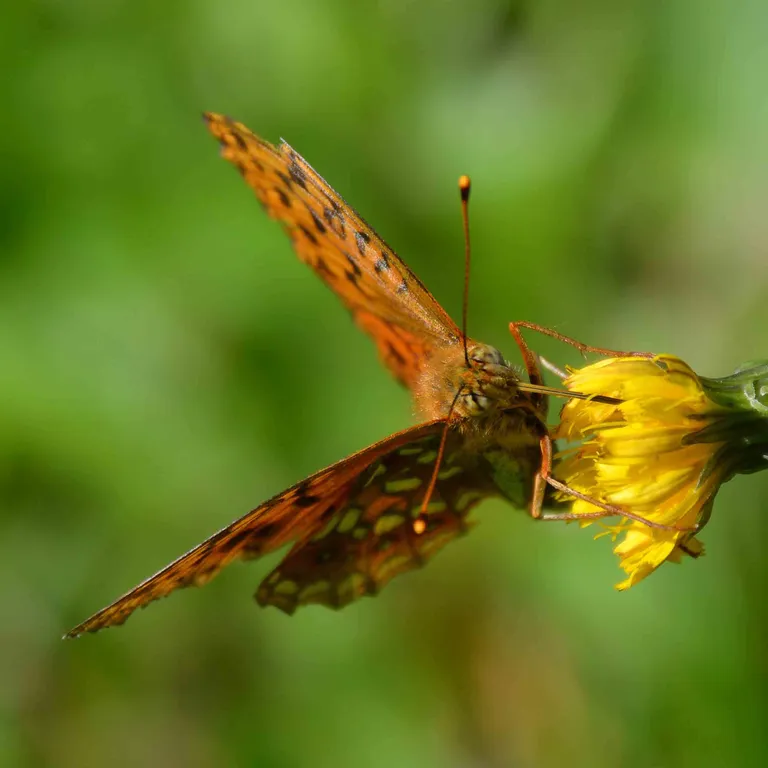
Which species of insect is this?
Fabriciana adippe
